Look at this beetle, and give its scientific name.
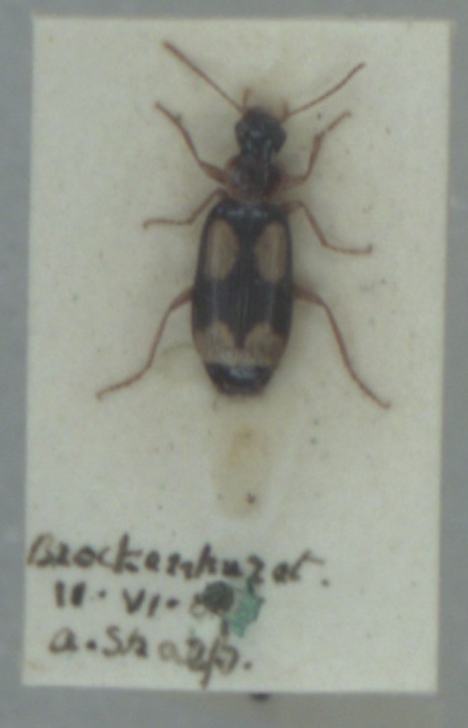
Dromius quadrimaculatus
